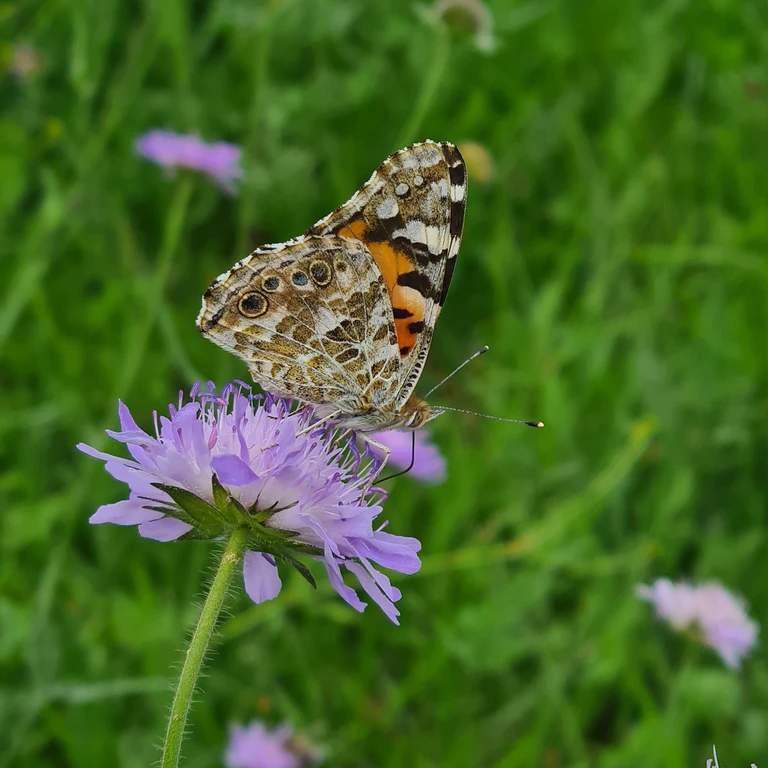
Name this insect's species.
Vanessa cardui
